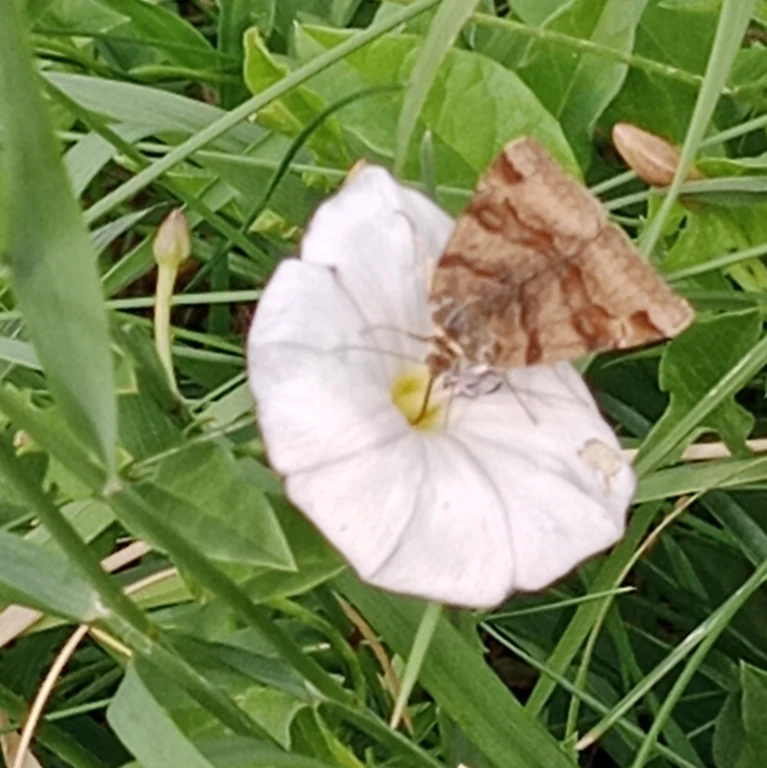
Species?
Euclidia glyphica
